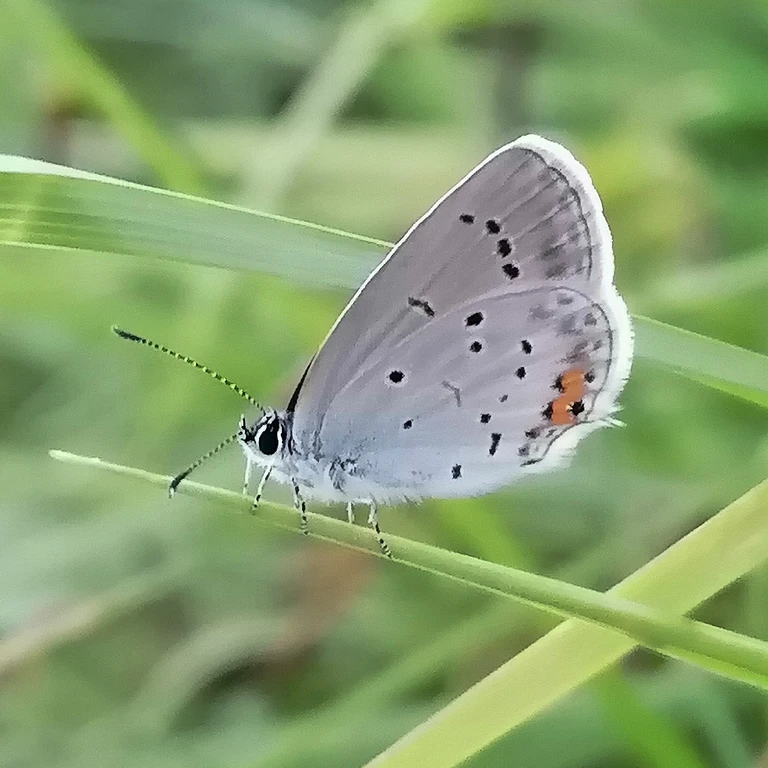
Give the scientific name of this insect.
Cupido argiades (also Elkalyce argiades)
